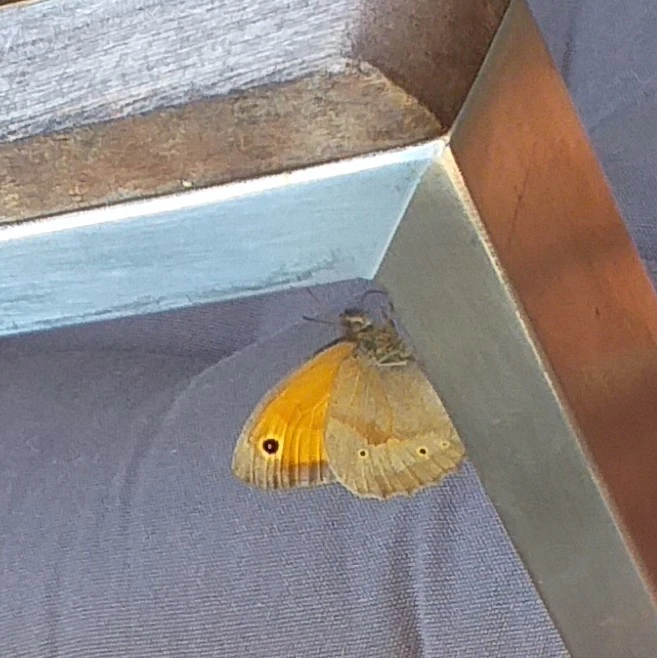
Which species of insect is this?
Maniola jurtina
